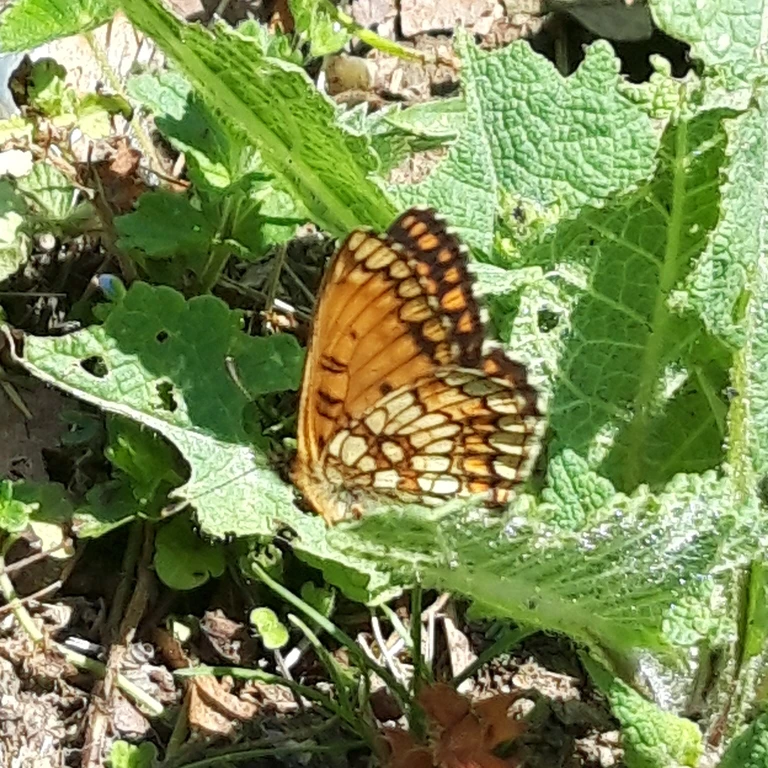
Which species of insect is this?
Melitaea athalia
